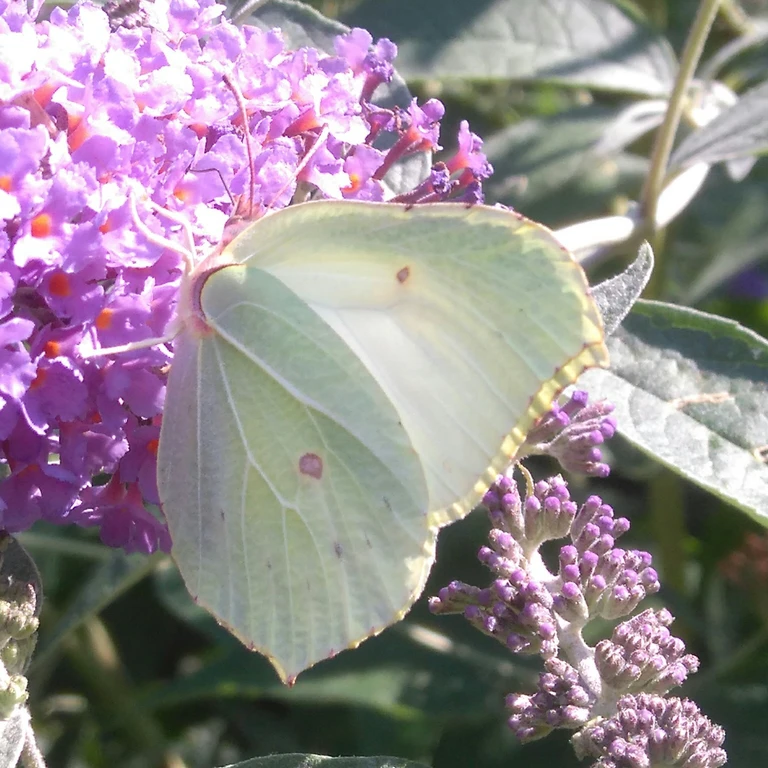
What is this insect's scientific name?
Gonepteryx rhamni
